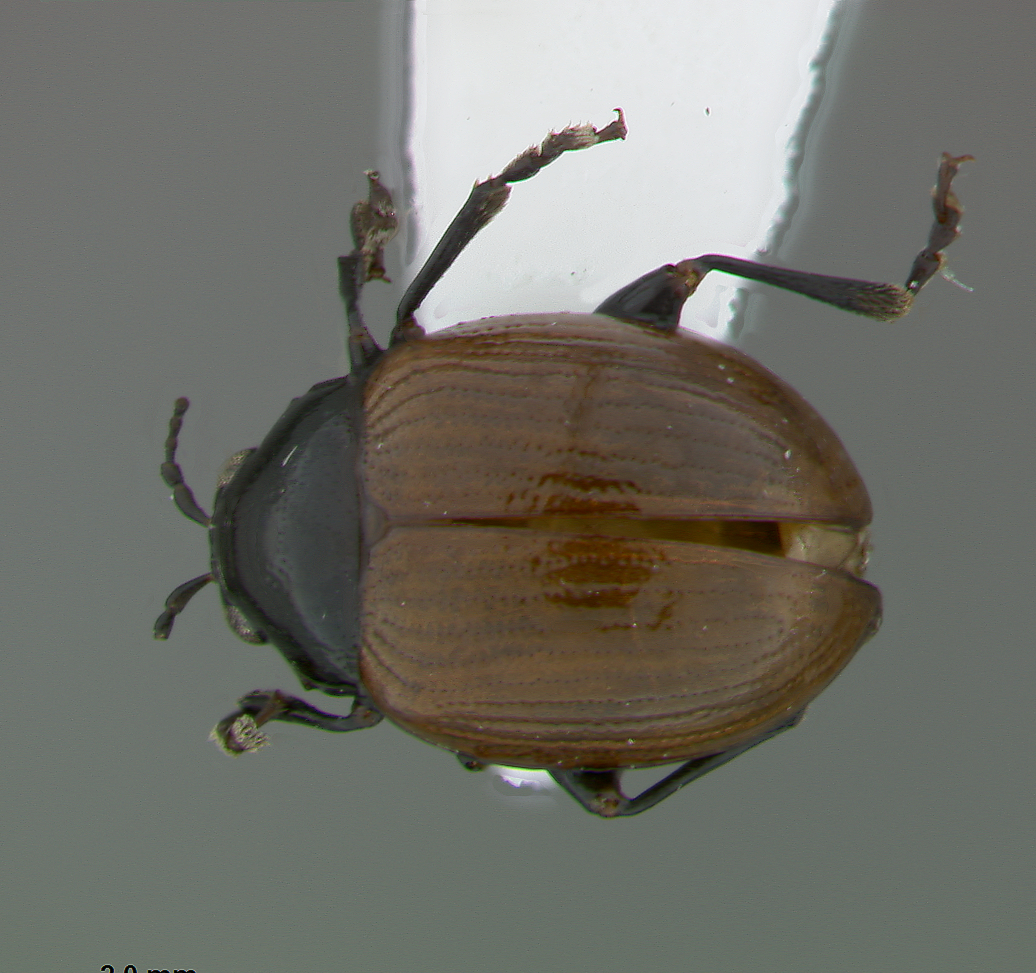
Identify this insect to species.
Phaelota ogloblini
